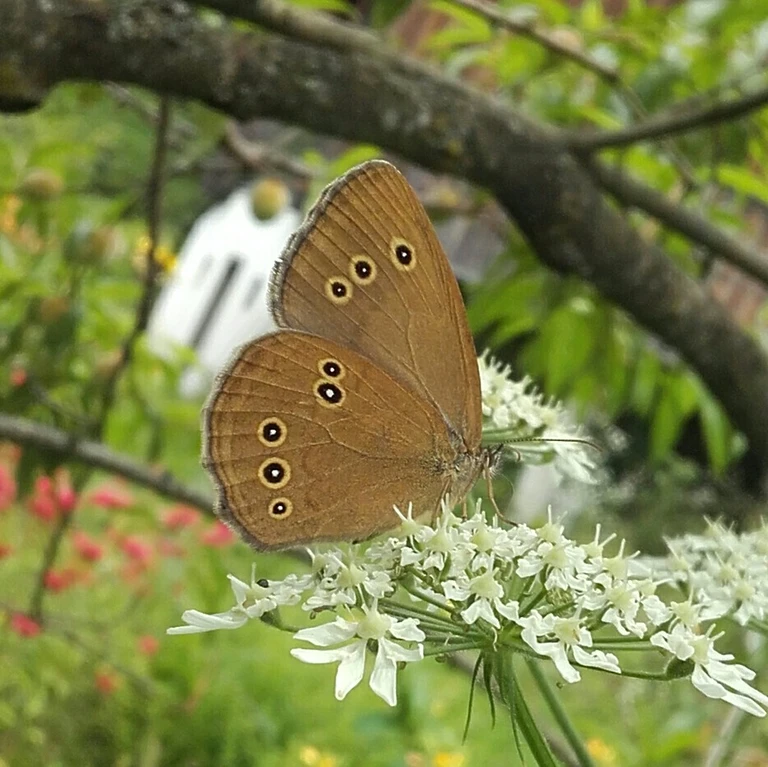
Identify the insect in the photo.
Aphantopus hyperantus
